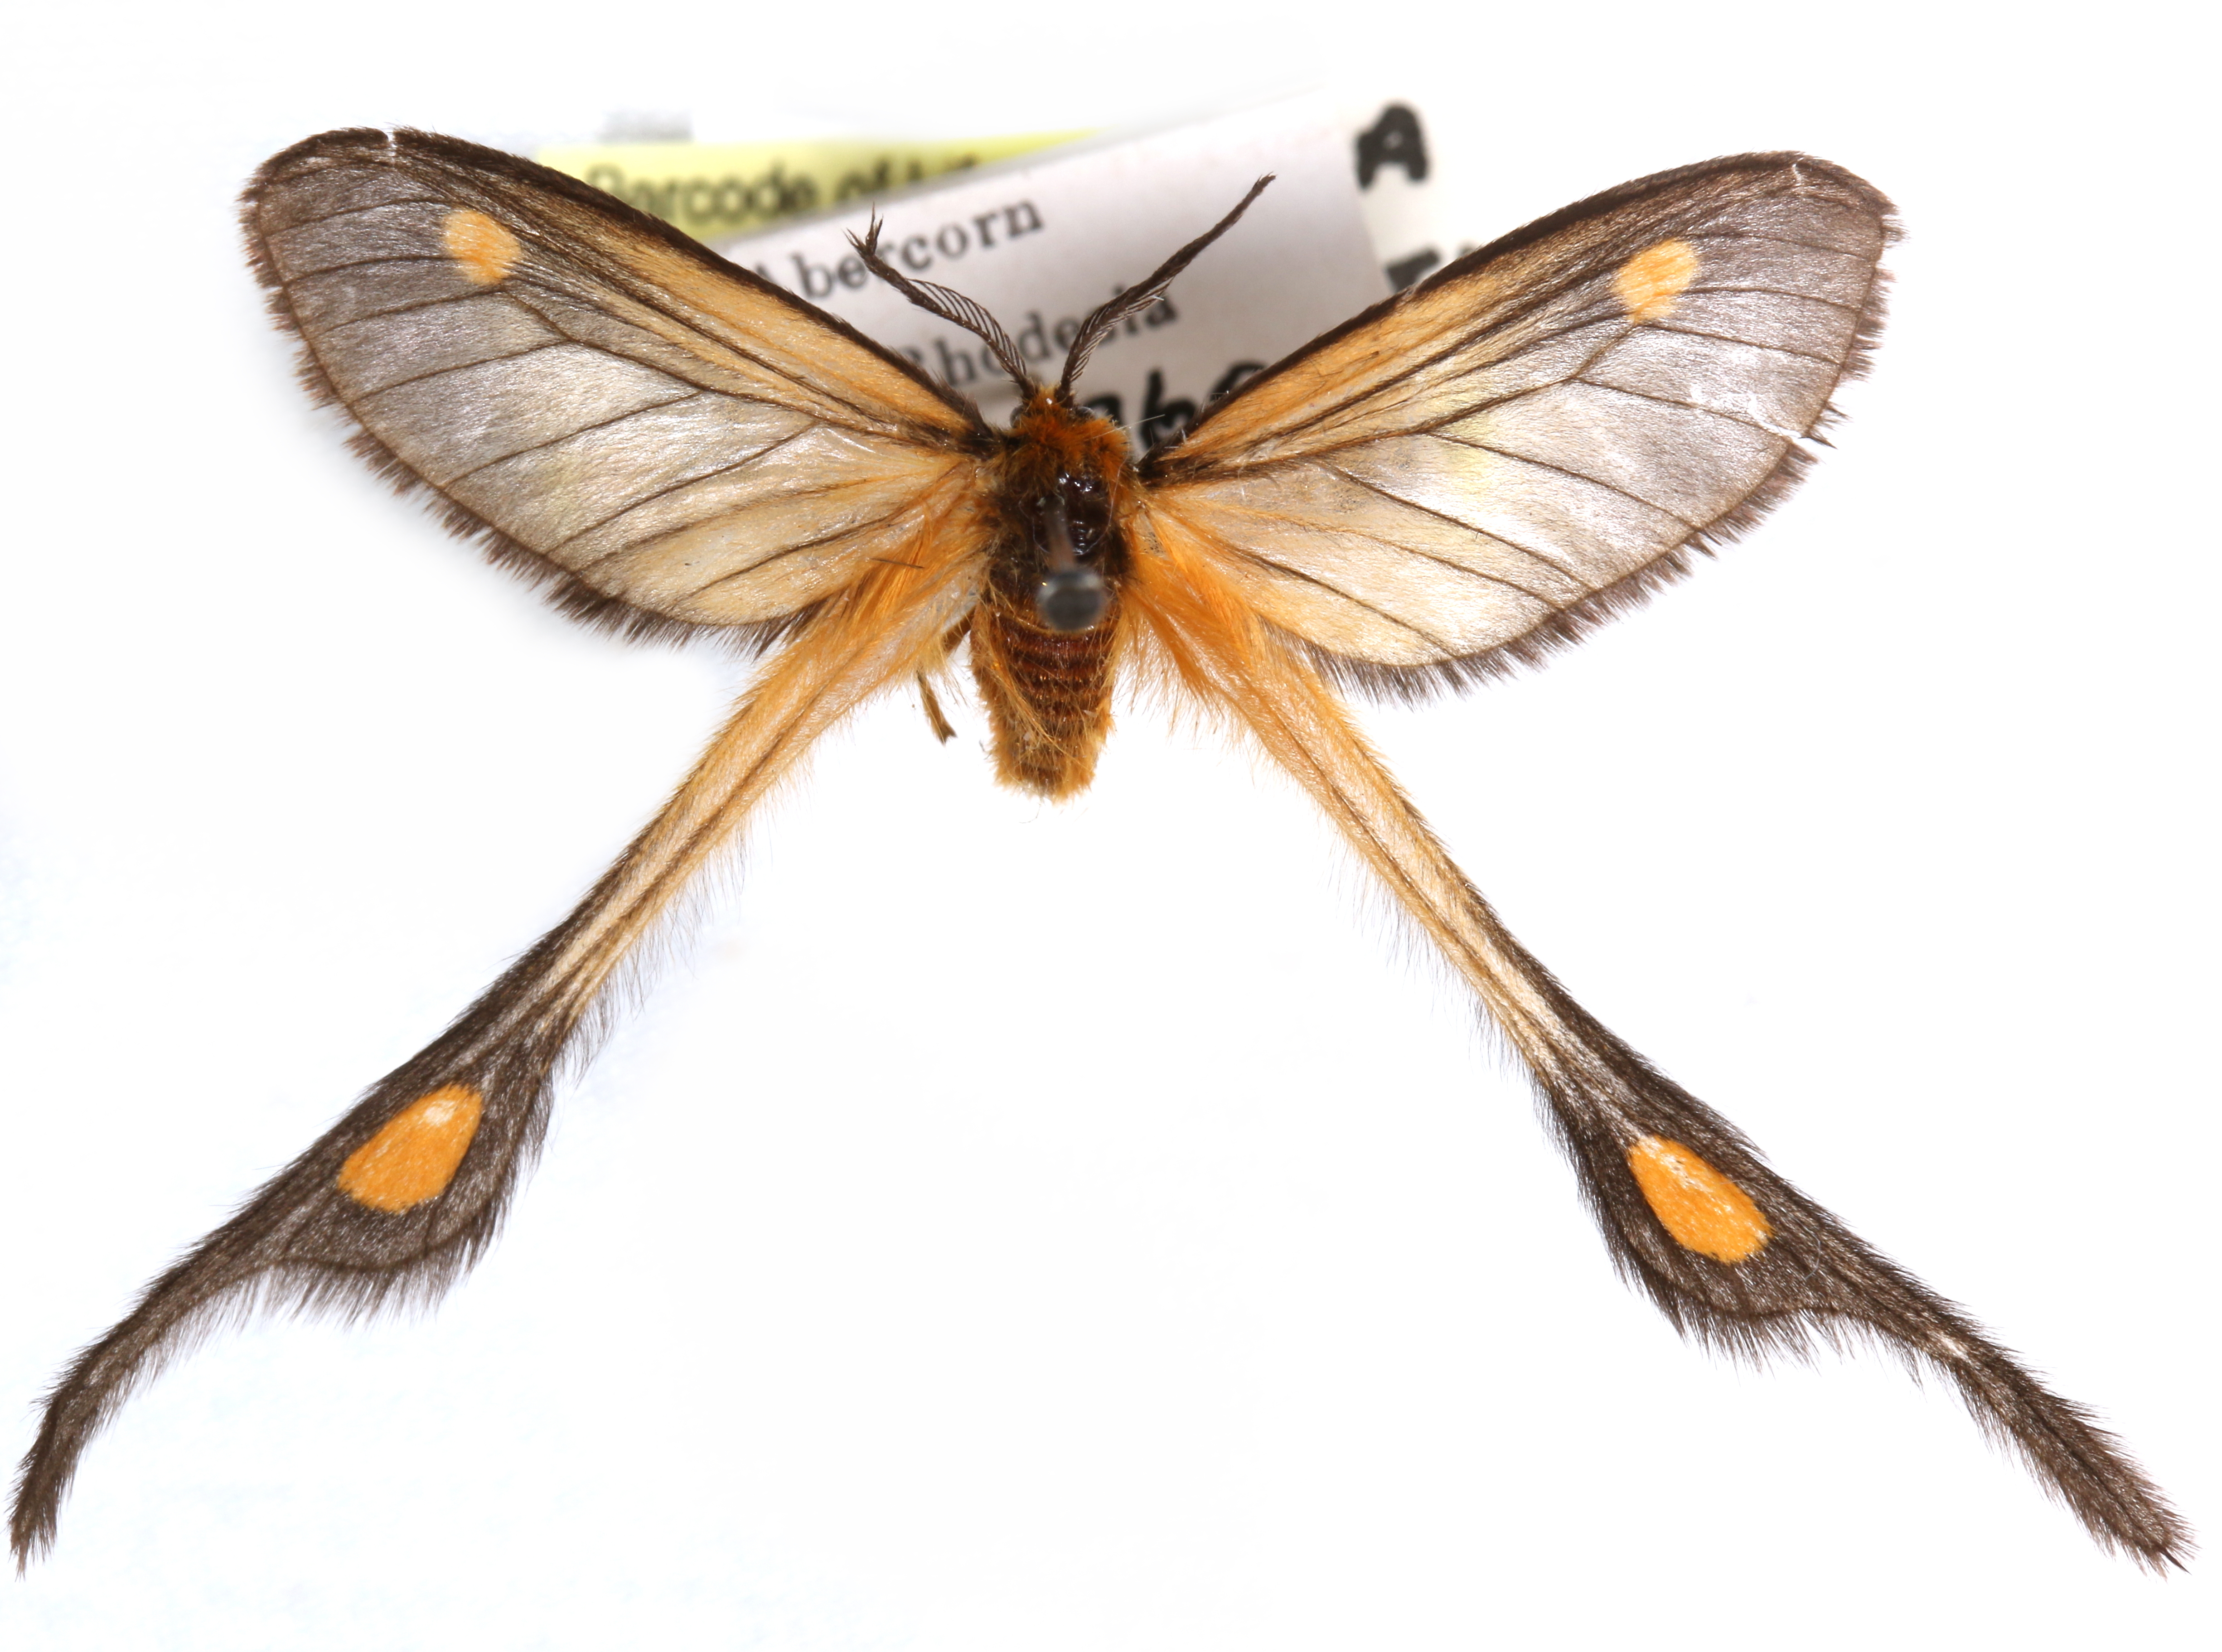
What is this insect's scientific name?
Semioptila torta
